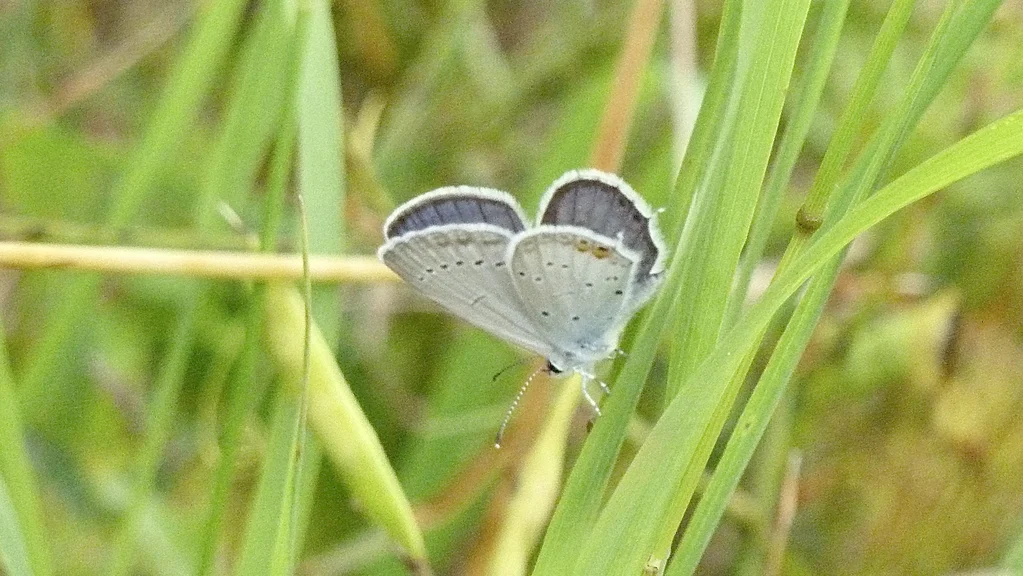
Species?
Cupido argiades (also Elkalyce argiades)
